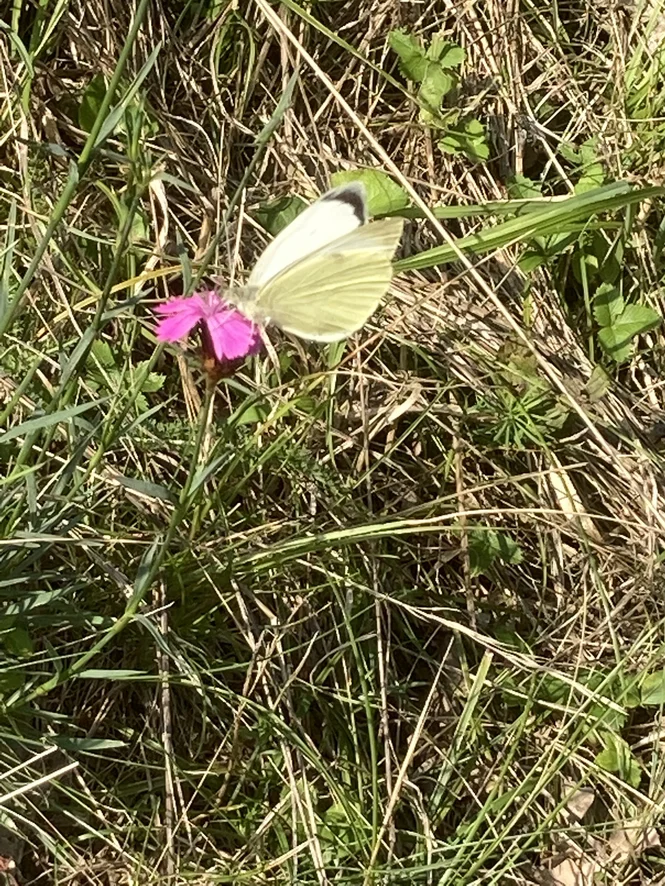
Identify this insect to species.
Pieris brassicae
